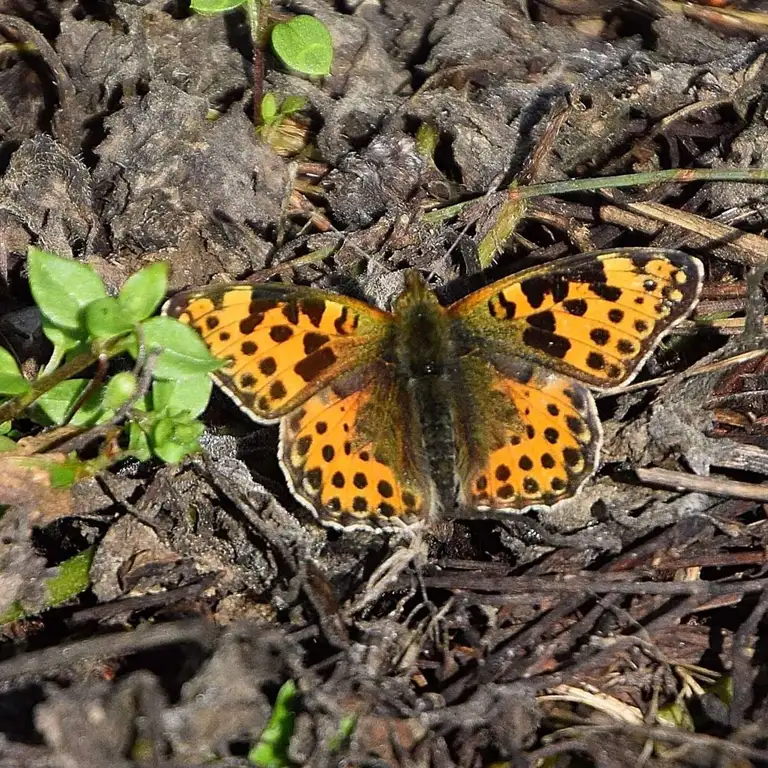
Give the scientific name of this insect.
Issoria lathonia
